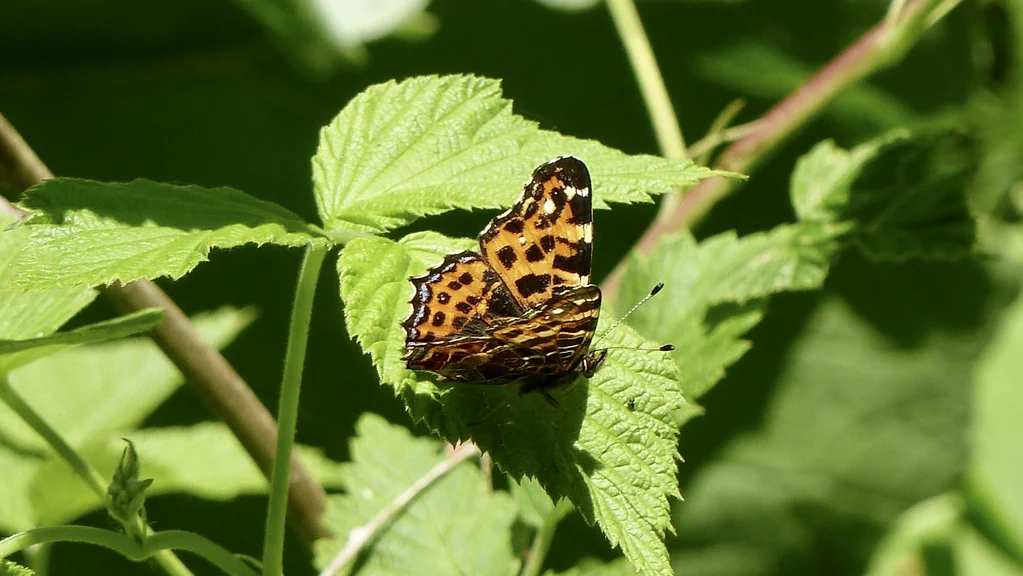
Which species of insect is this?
Araschnia levana
